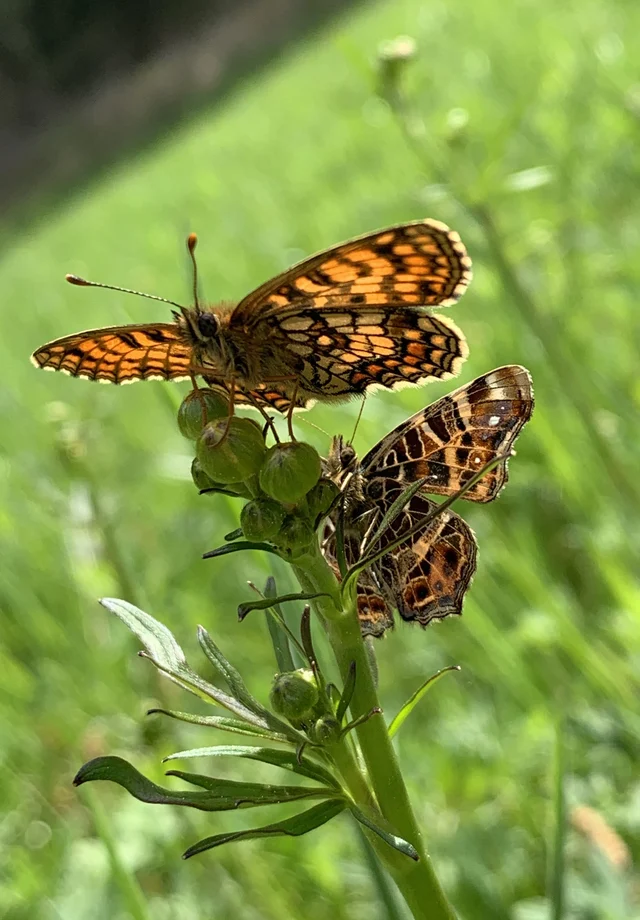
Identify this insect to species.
Araschnia levana
